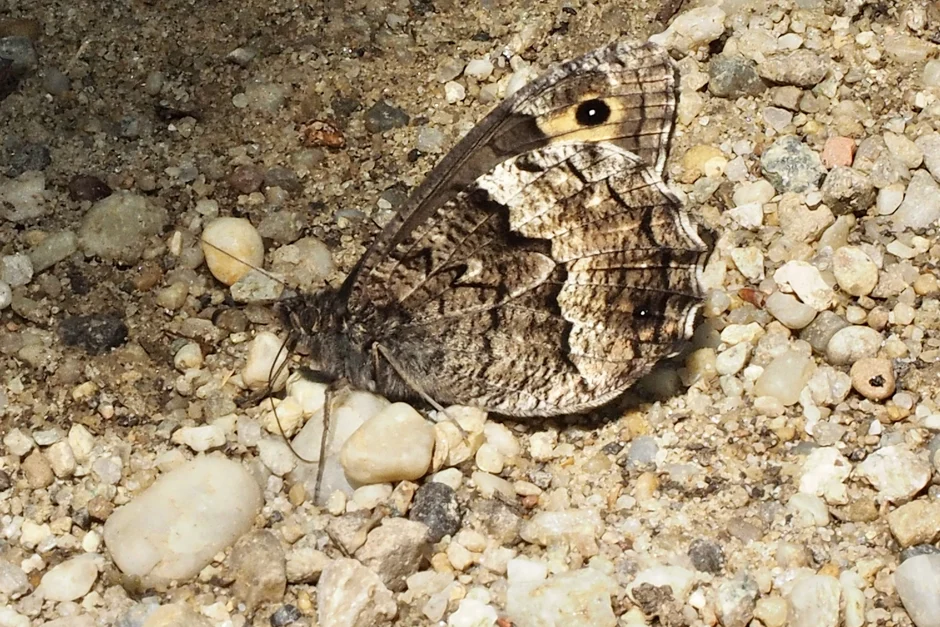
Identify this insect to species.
Hipparchia fagi
